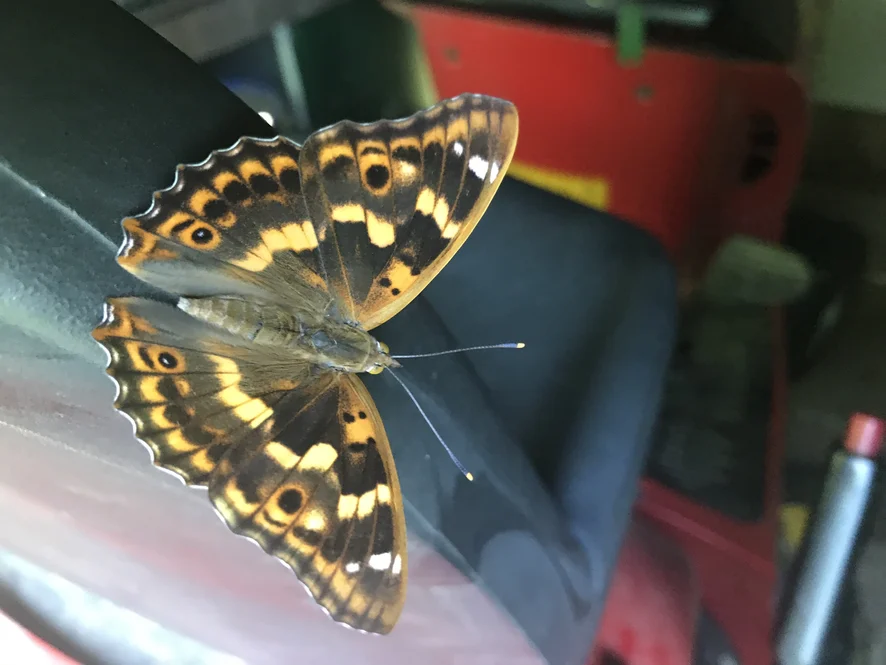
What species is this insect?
Apatura ilia
